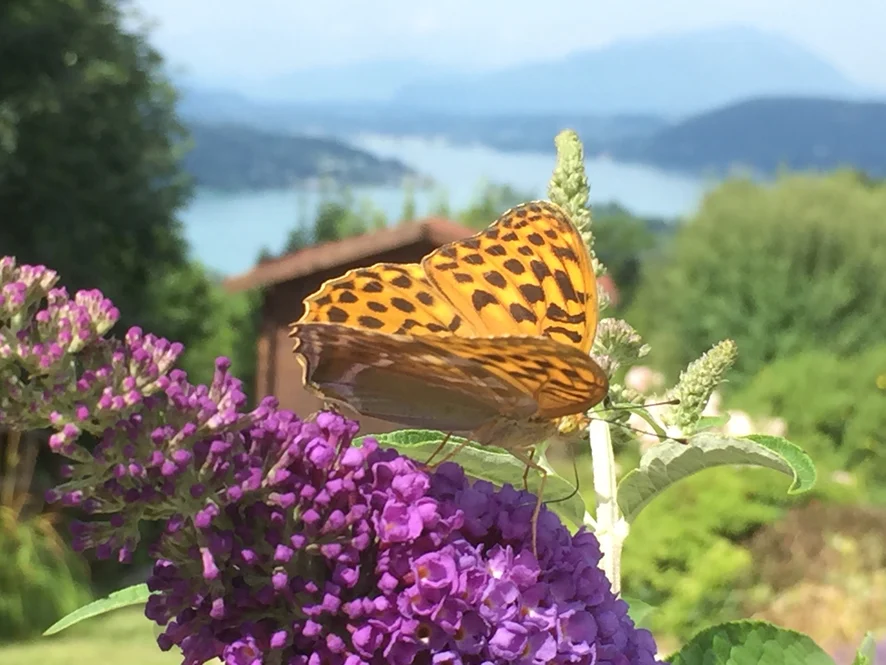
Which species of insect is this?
Argynnis paphia
